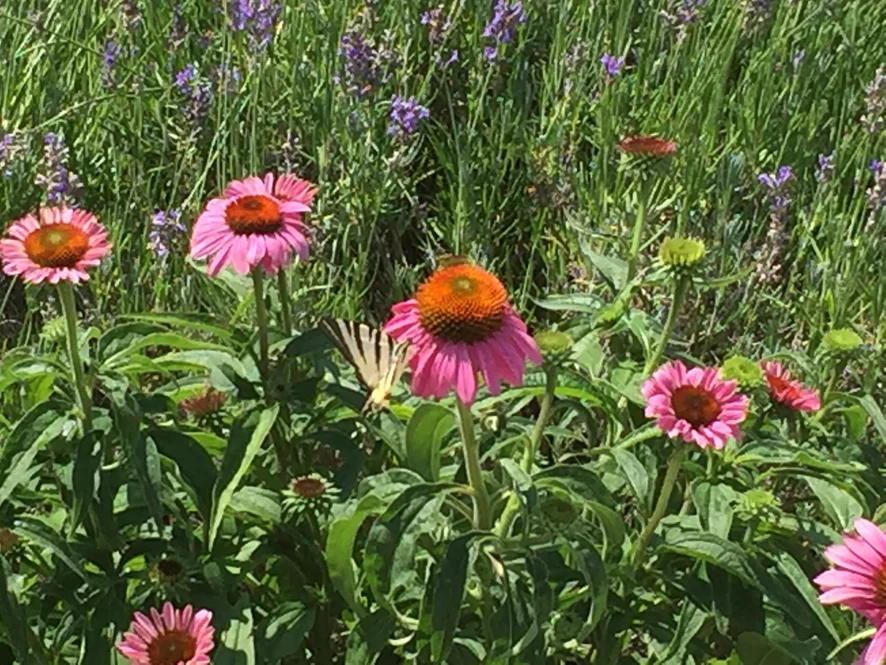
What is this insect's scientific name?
Iphiclides podalirius
